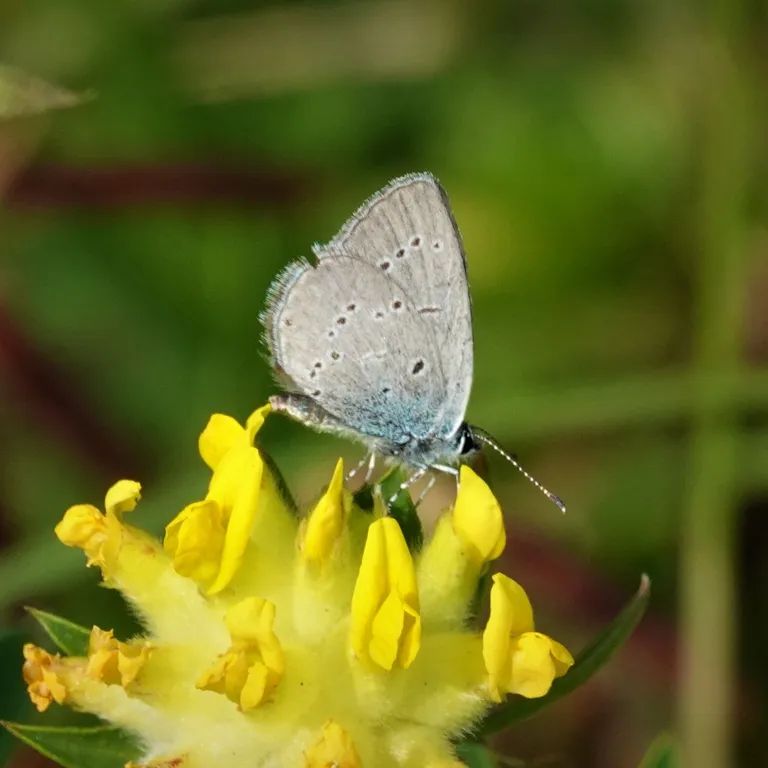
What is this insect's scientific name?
Cupido minimus
